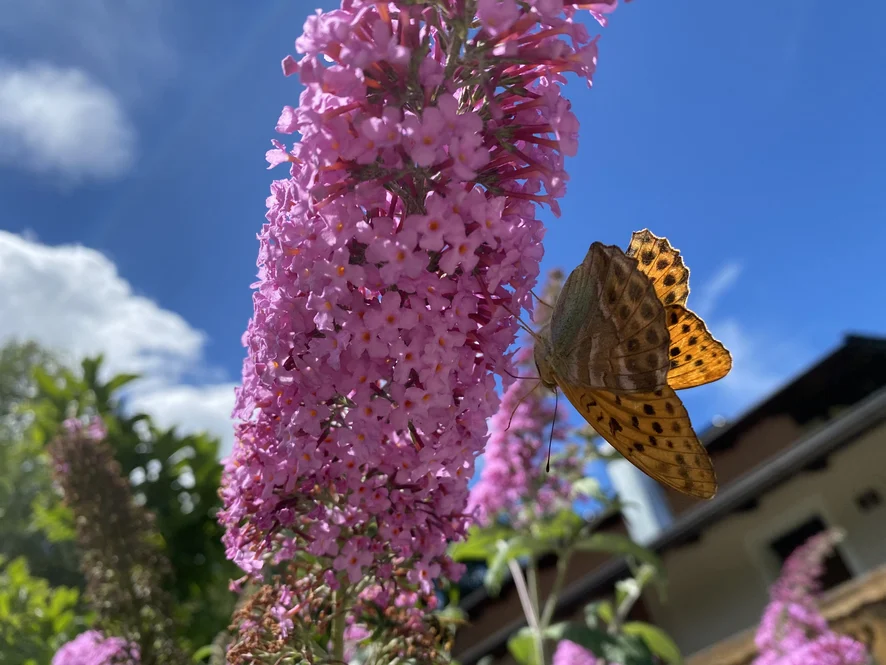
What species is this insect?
Argynnis paphia
